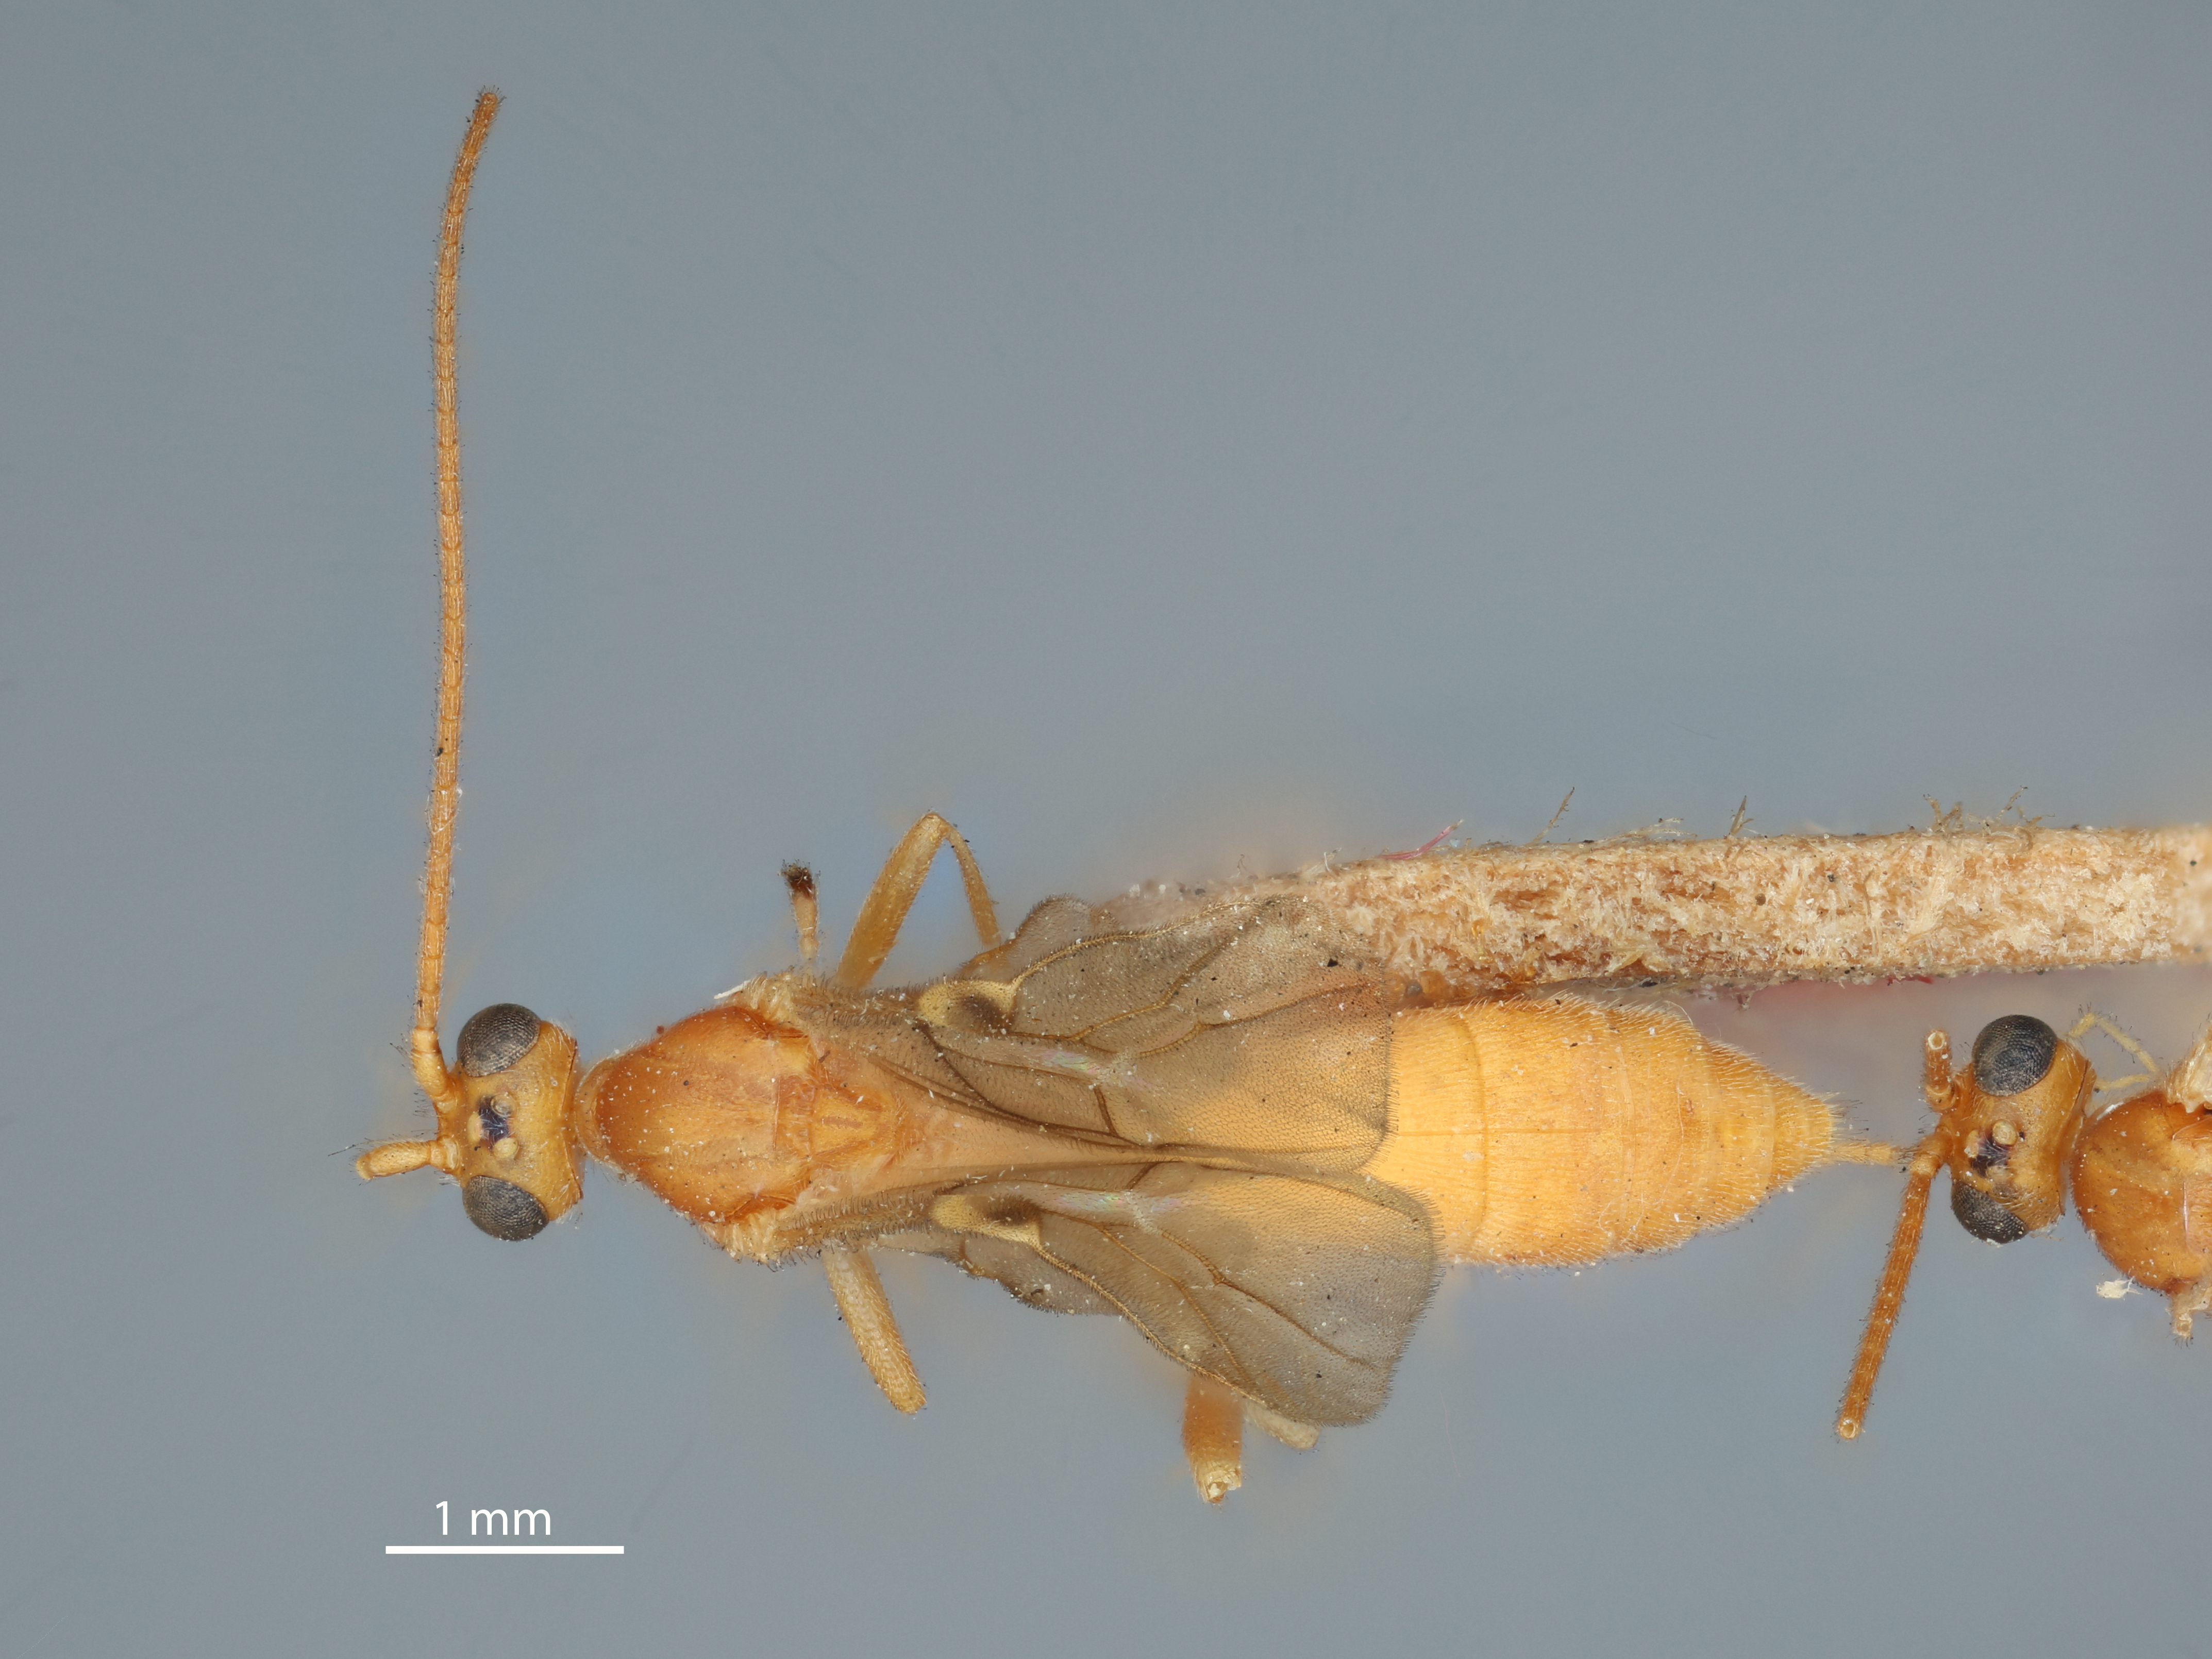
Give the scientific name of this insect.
Rhogas nolaphanae
